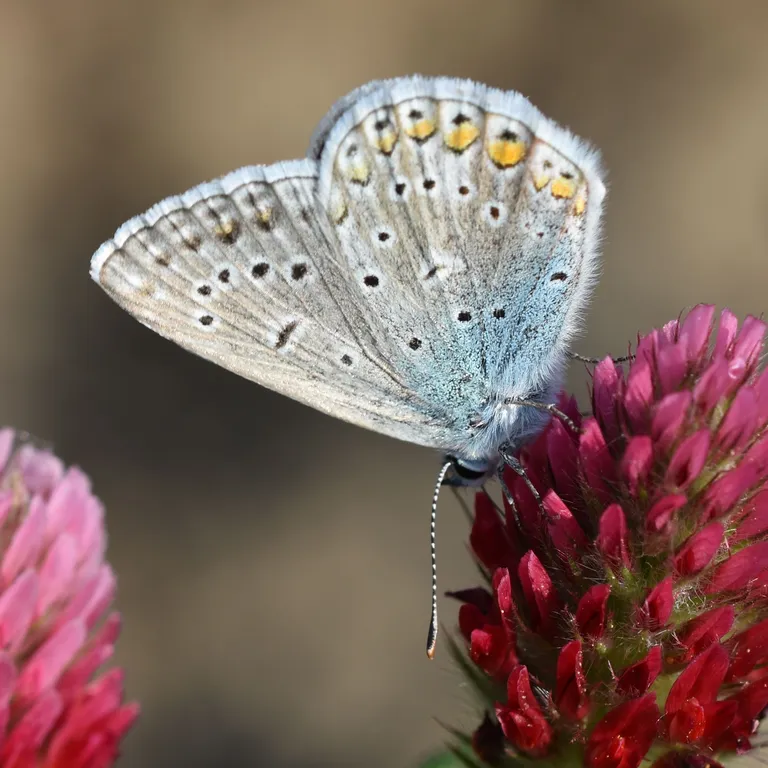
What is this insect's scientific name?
Polyommatus icarus
